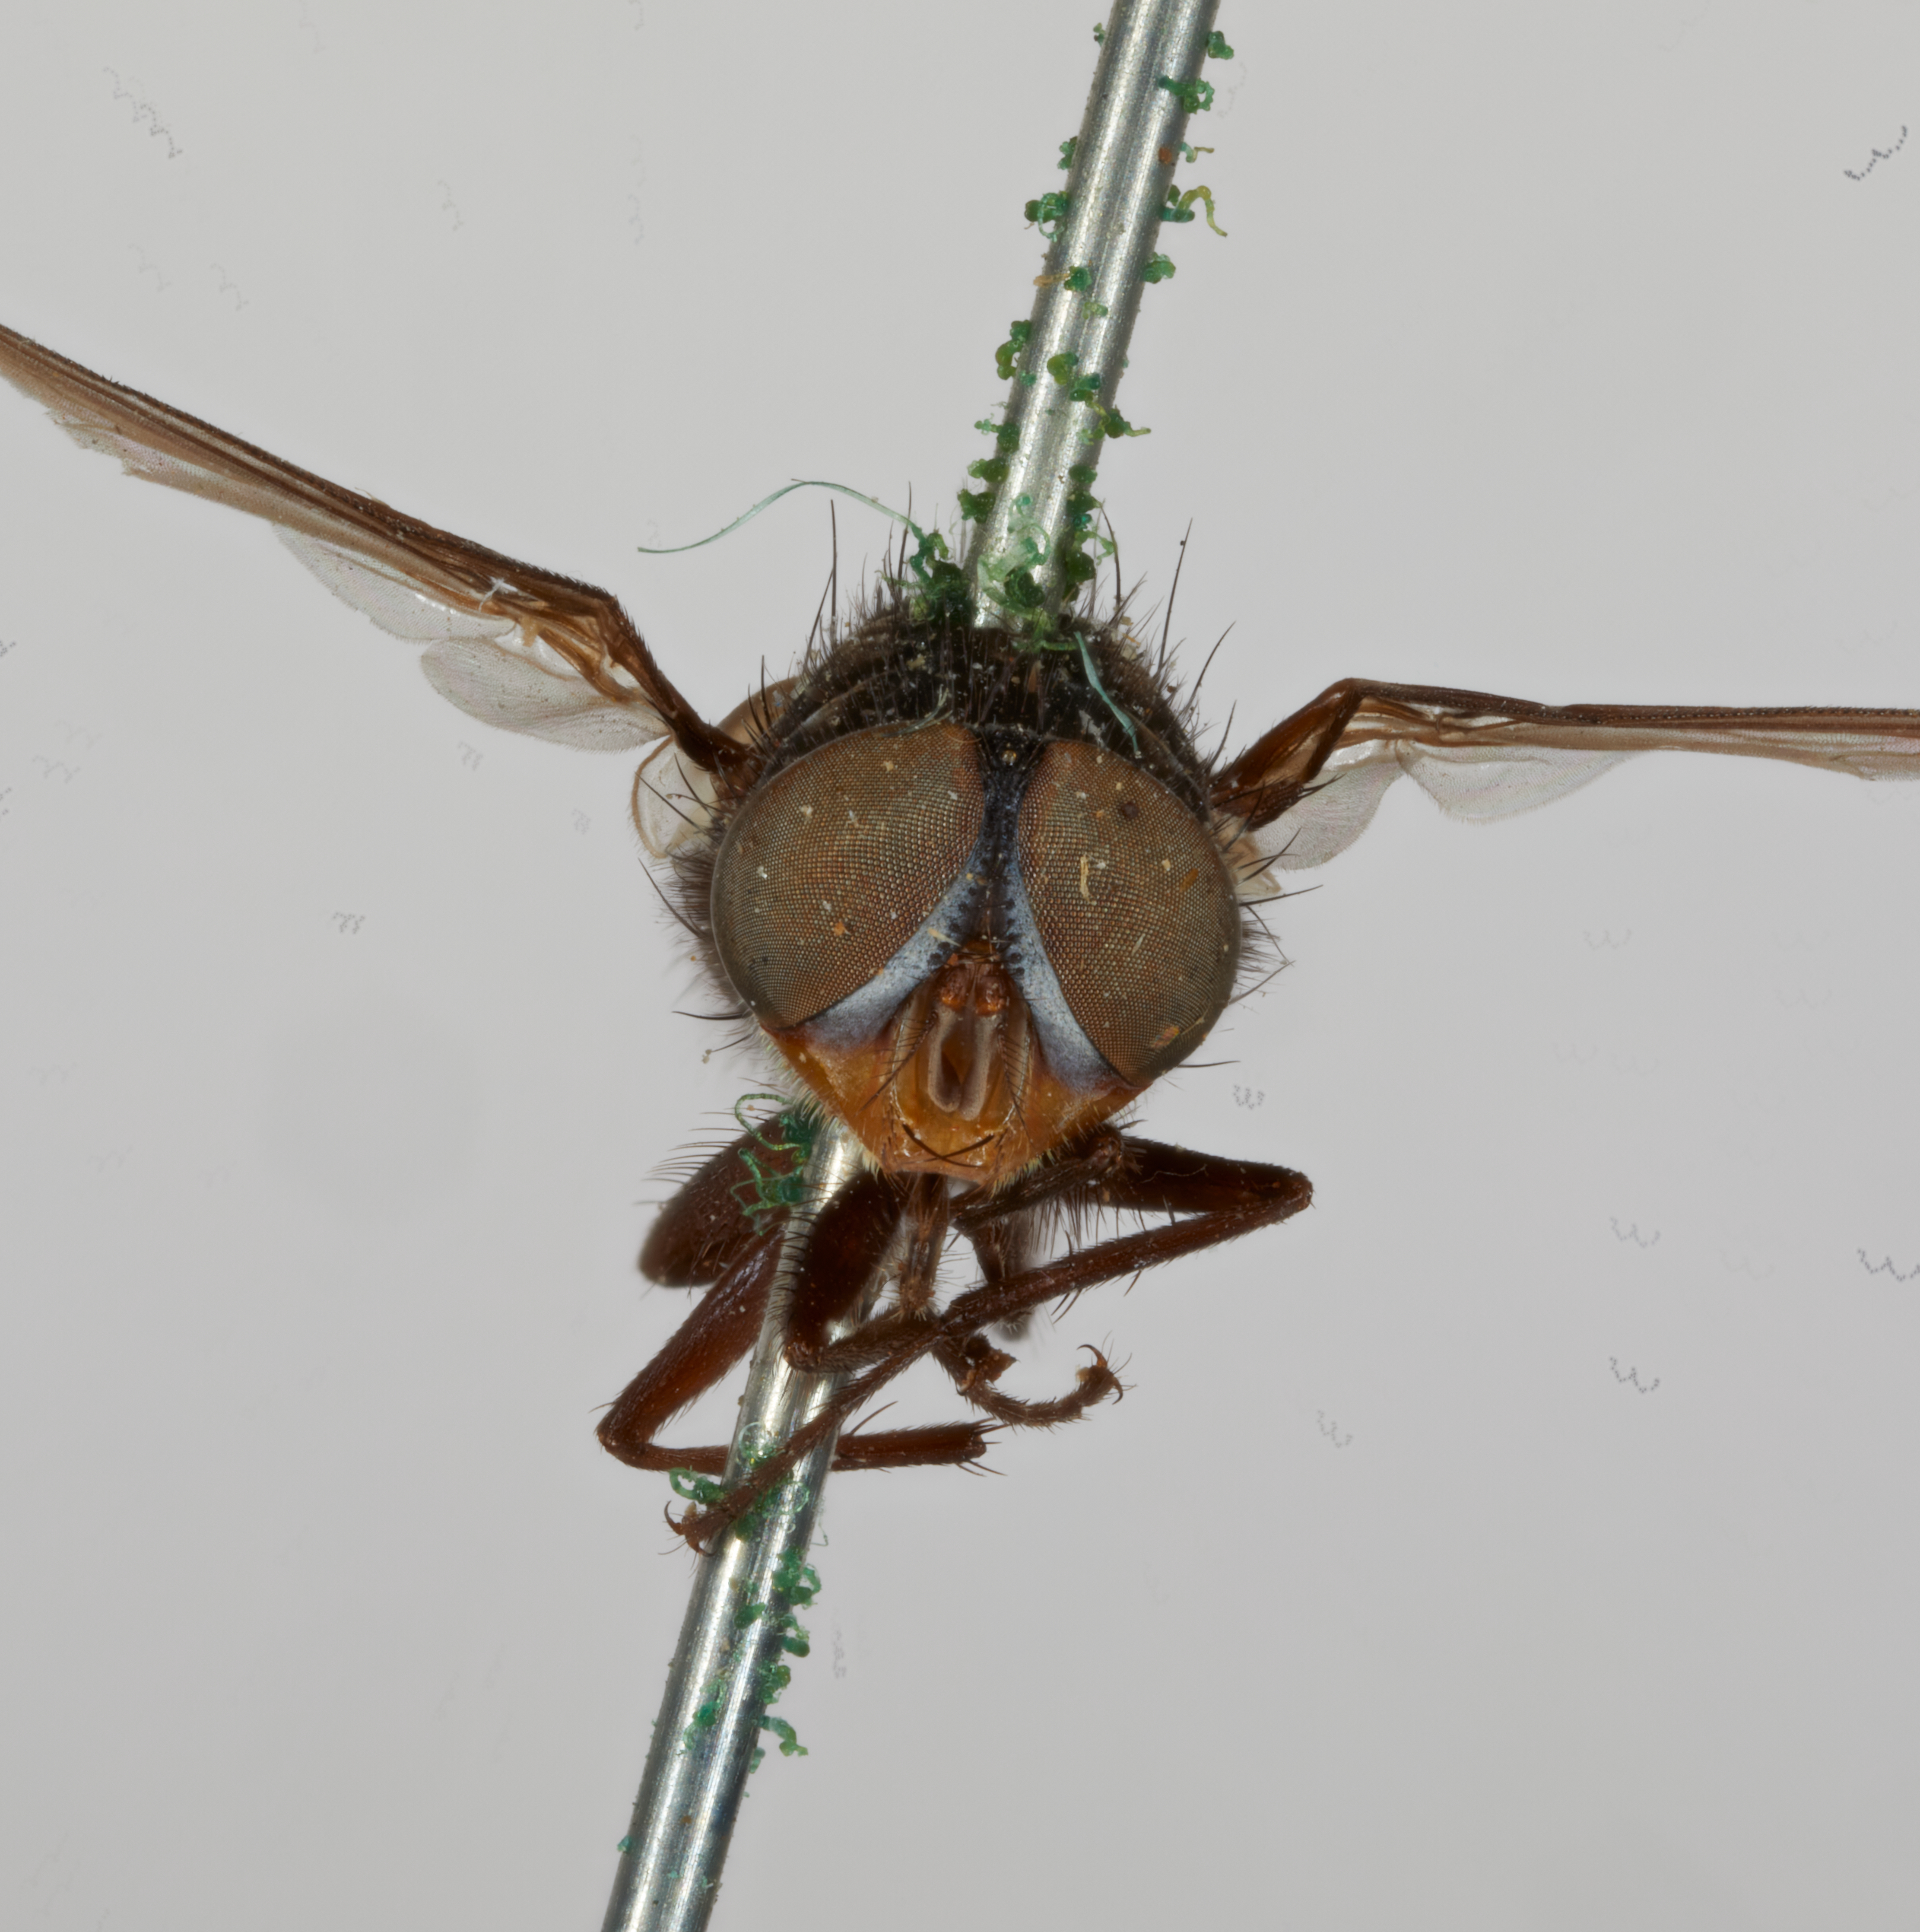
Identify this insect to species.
Cochliomyia aldrichi
